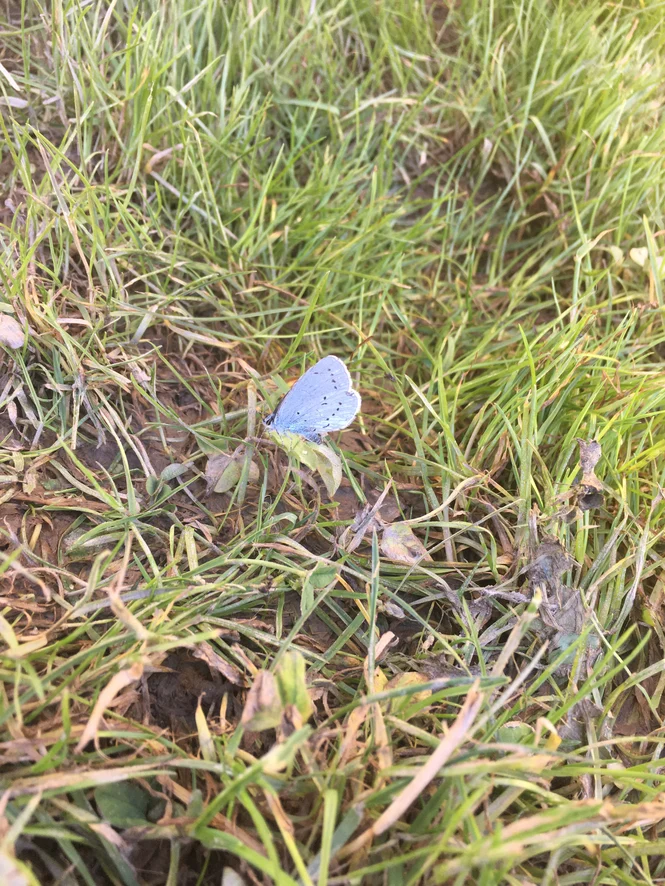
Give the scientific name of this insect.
Celastrina argiolus
